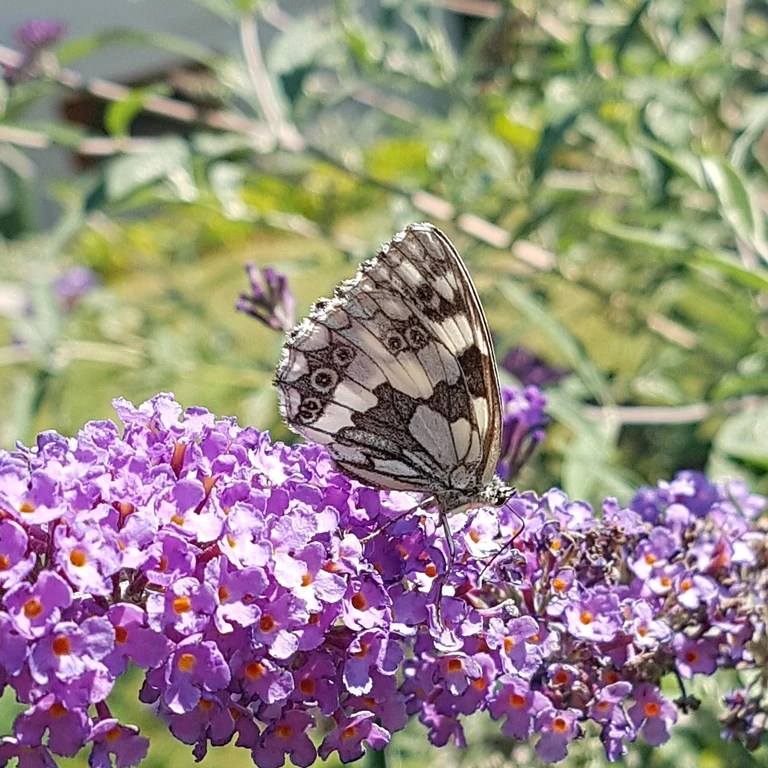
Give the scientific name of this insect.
Melanargia galathea
